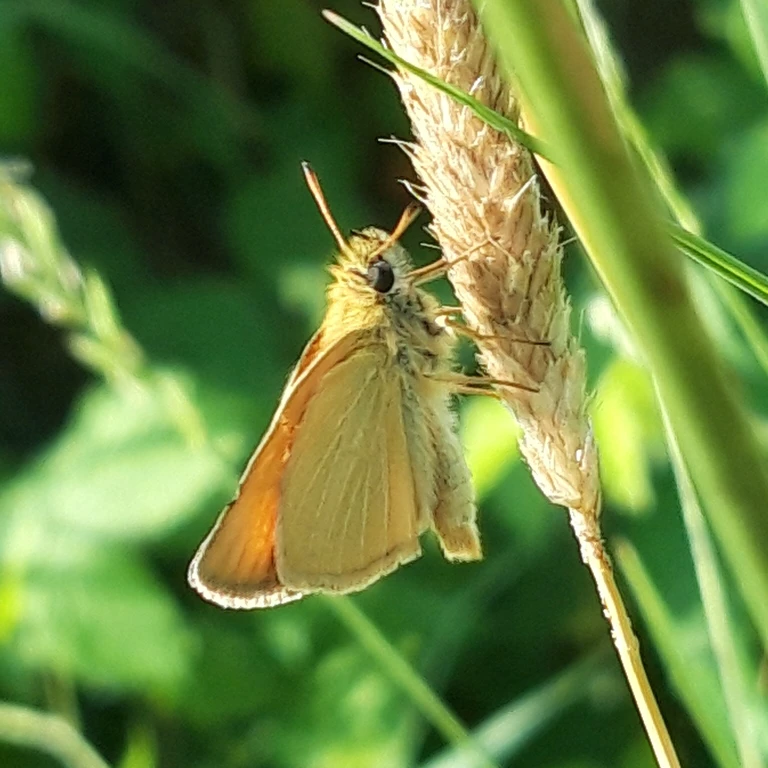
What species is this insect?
Thymelicus lineola
